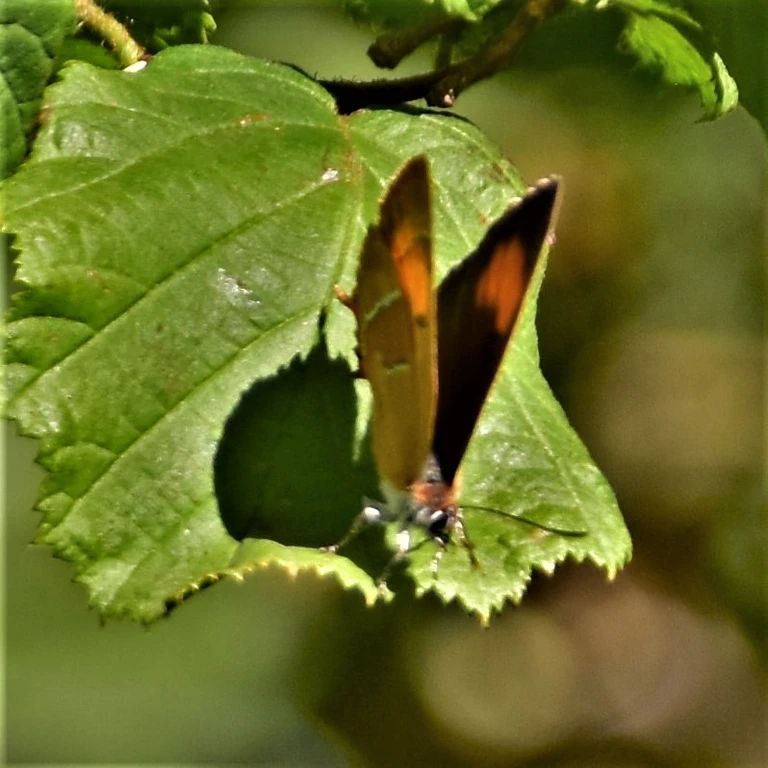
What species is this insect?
Thecla betulae
